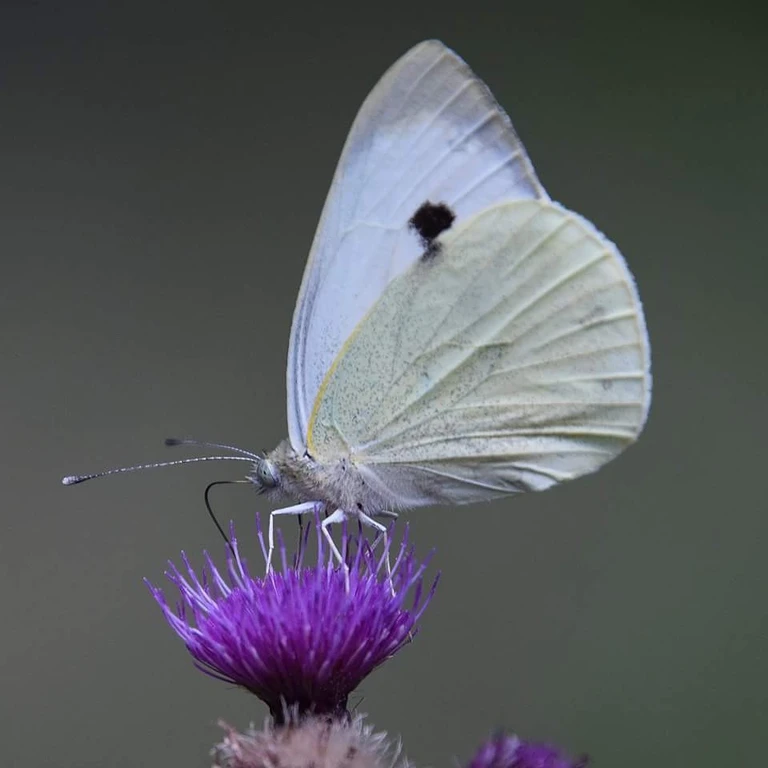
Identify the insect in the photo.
Pieris brassicae
